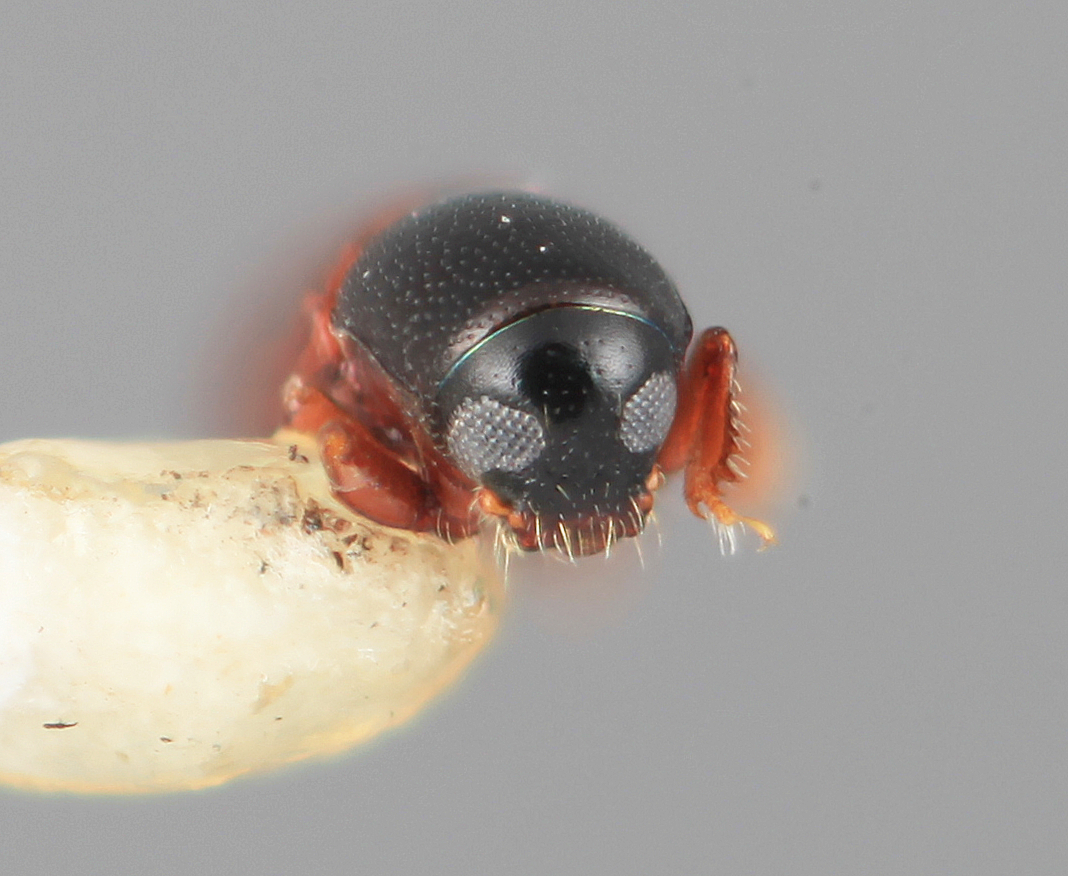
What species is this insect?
Microborus ambitus
